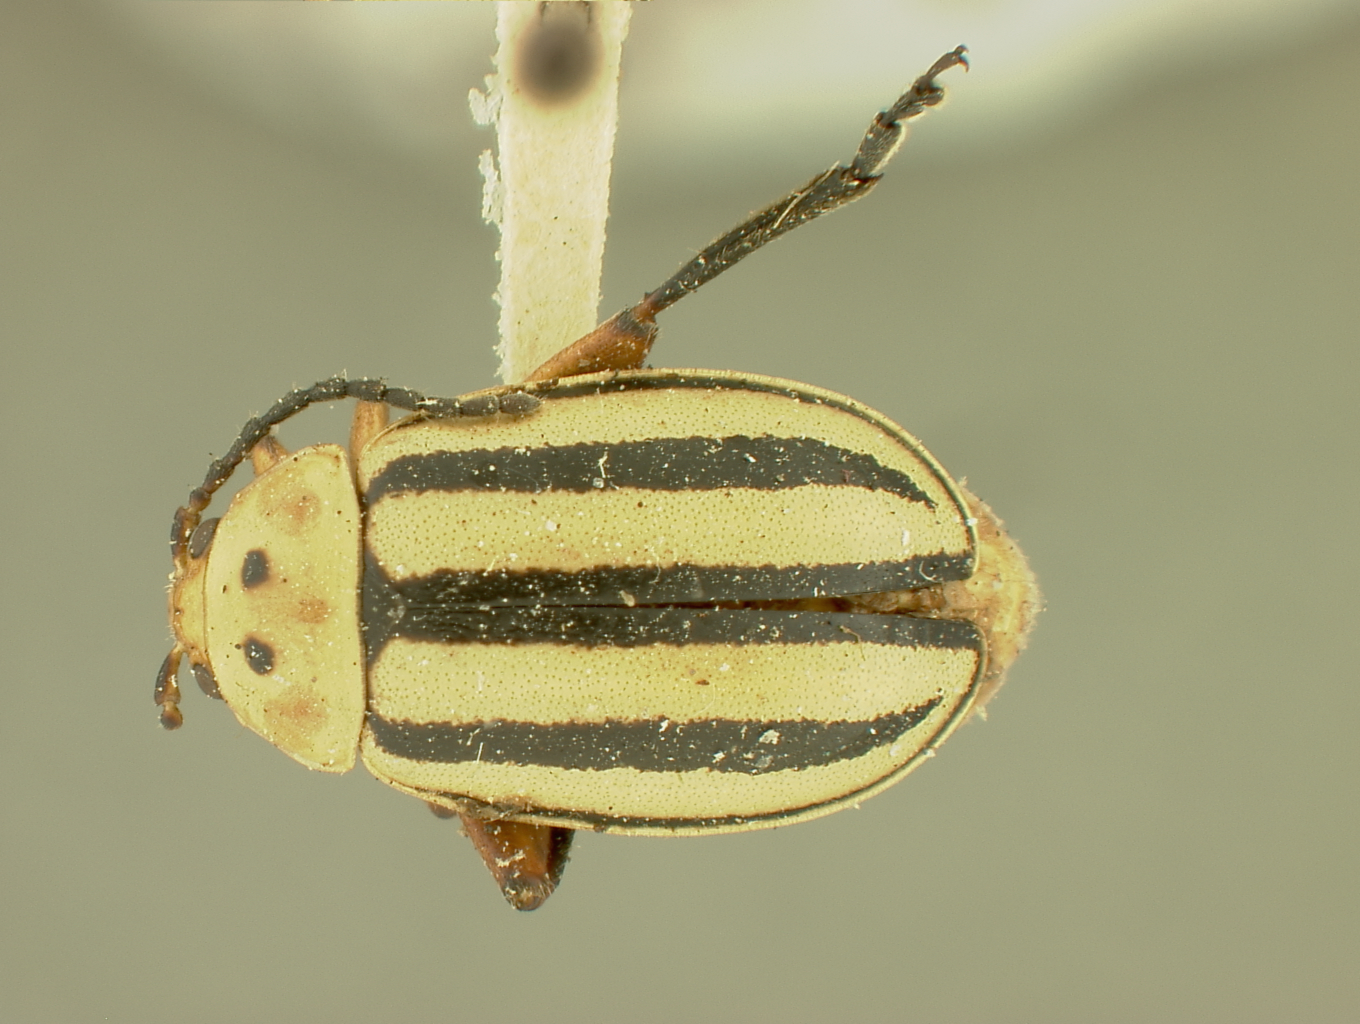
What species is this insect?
Disonycha laticollis
